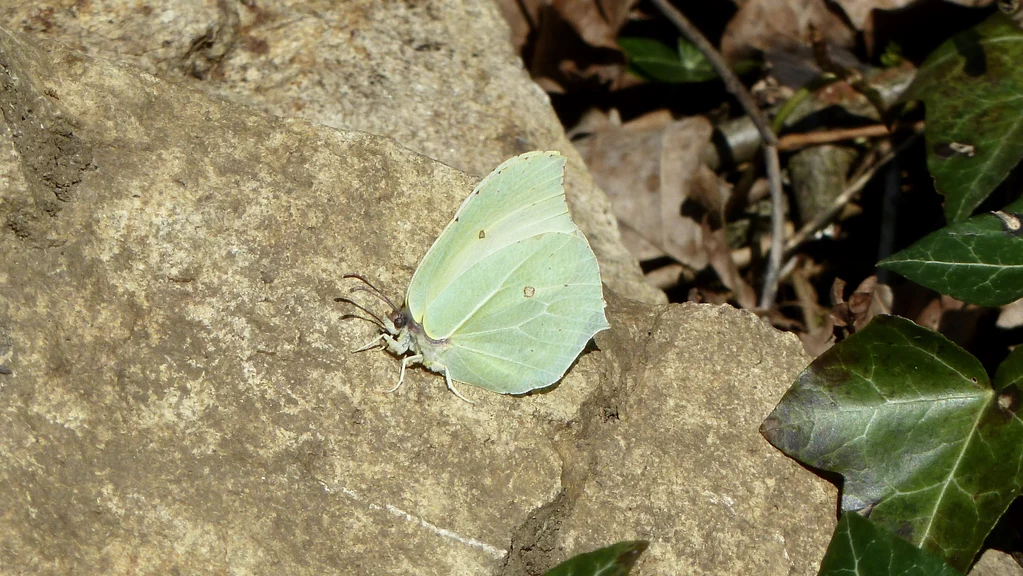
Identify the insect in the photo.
Gonepteryx rhamni
